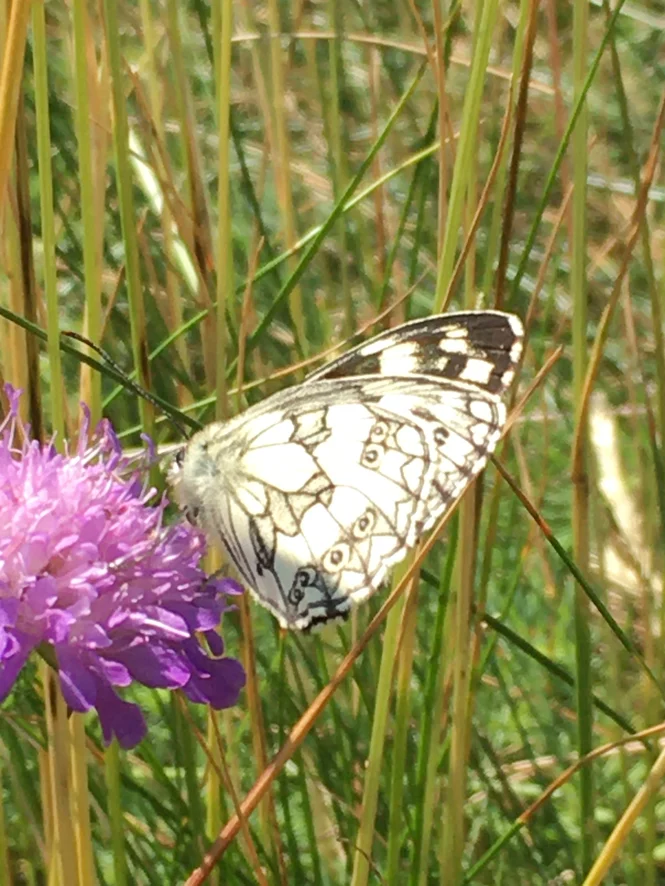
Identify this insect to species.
Melanargia galathea
